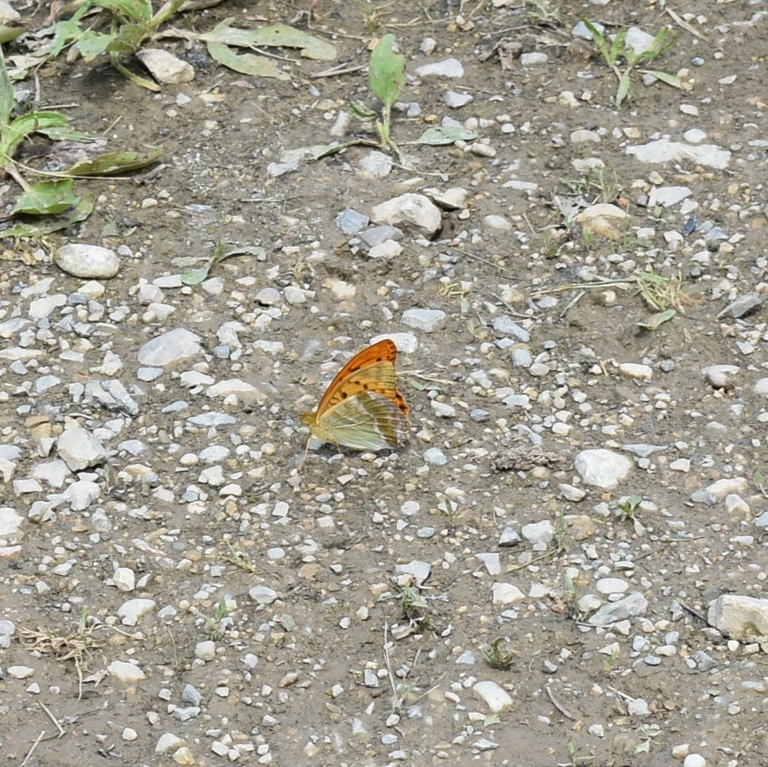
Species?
Argynnis paphia
